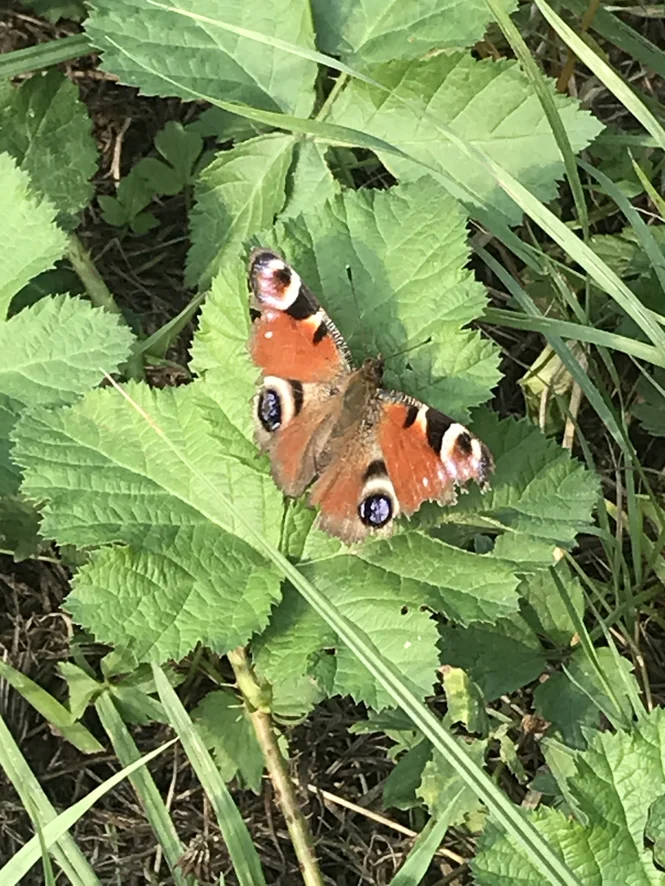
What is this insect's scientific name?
Aglais io
